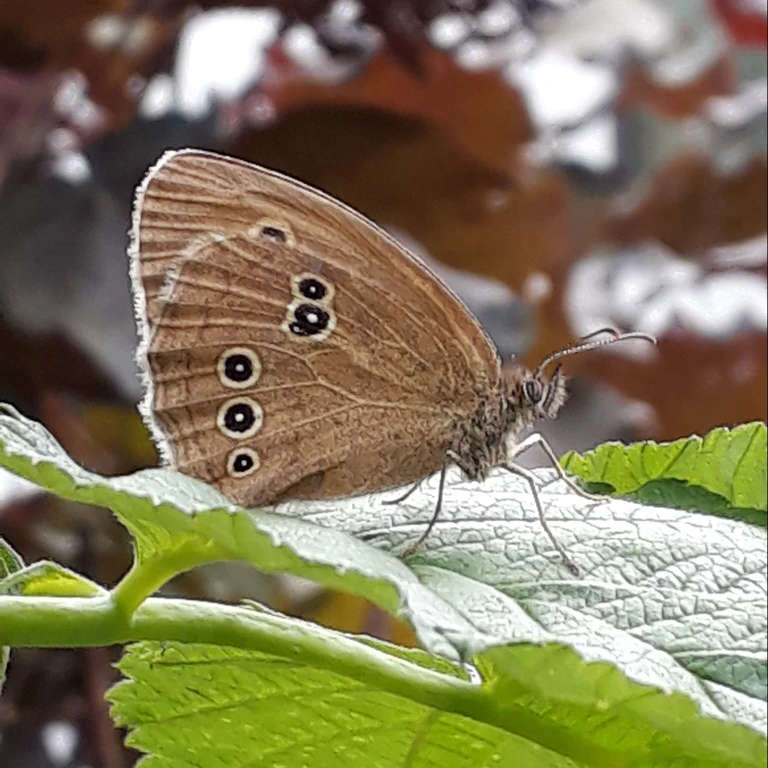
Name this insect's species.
Aphantopus hyperantus
